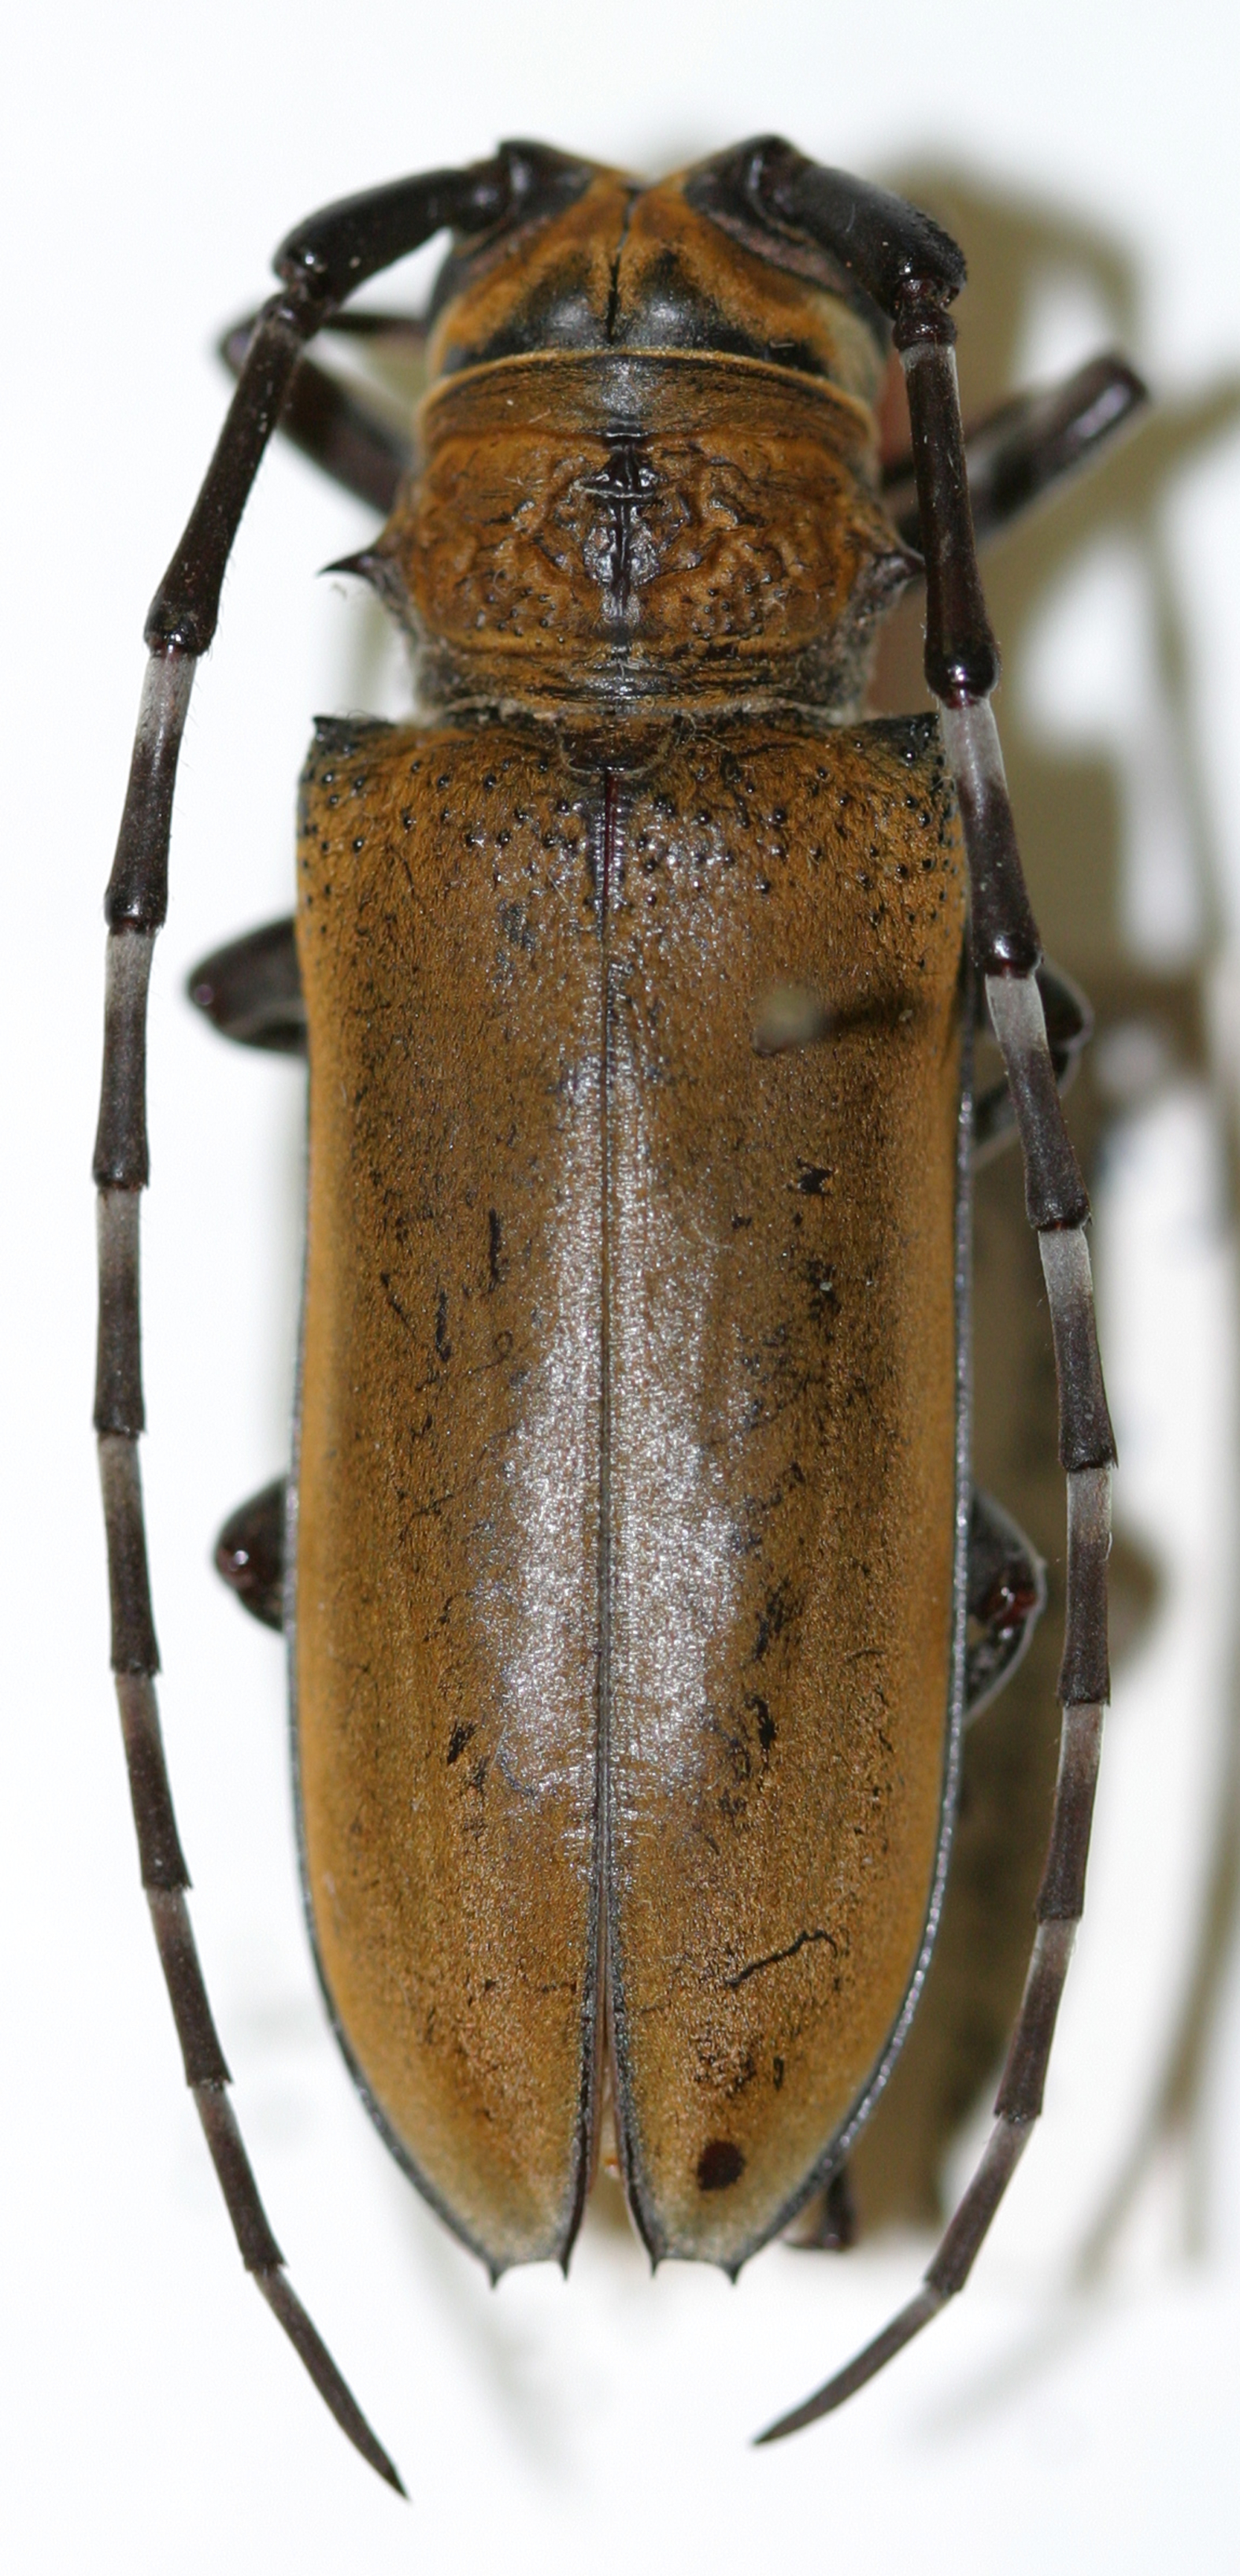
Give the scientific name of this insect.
Apriona bicolor
